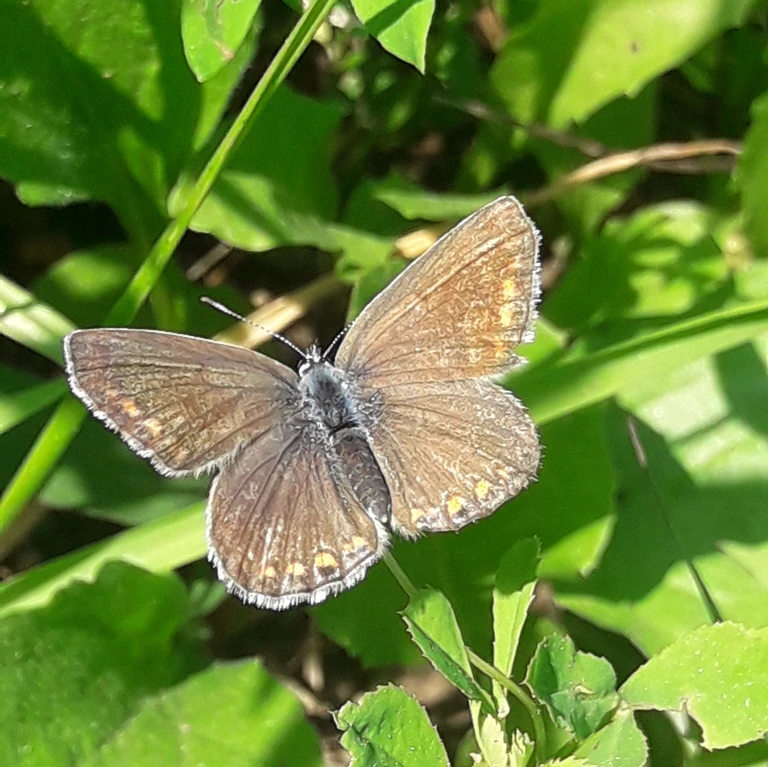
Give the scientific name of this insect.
Polyommatus icarus
